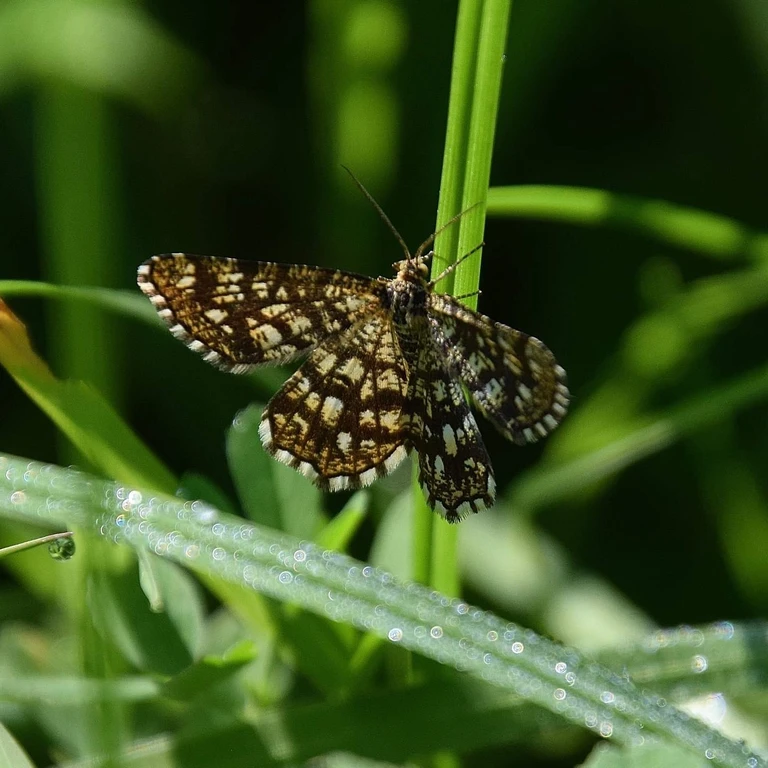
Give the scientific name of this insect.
Chiasmia clathrata
